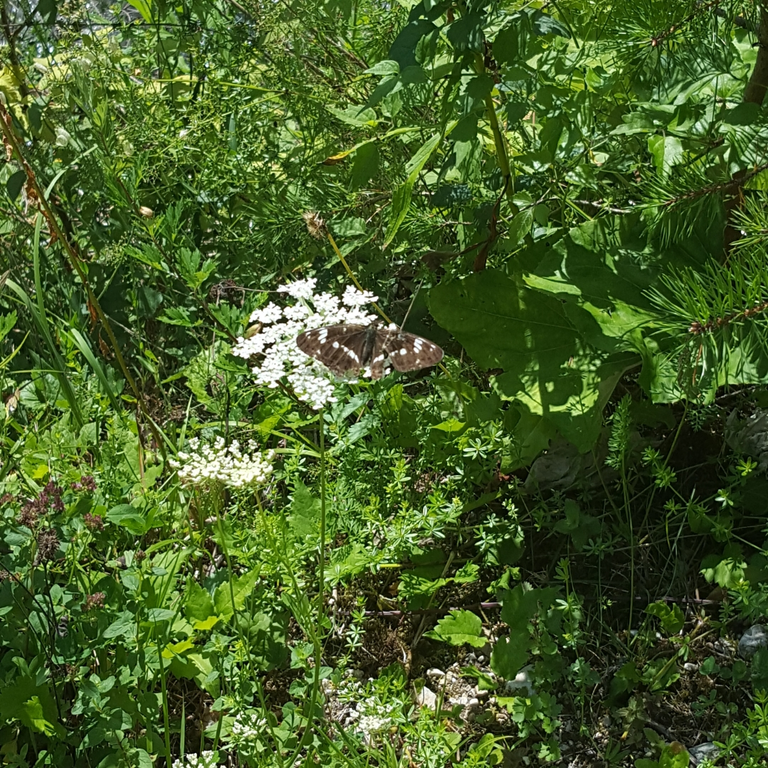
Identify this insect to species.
Limenitis camilla (also Ladoga camilla)
